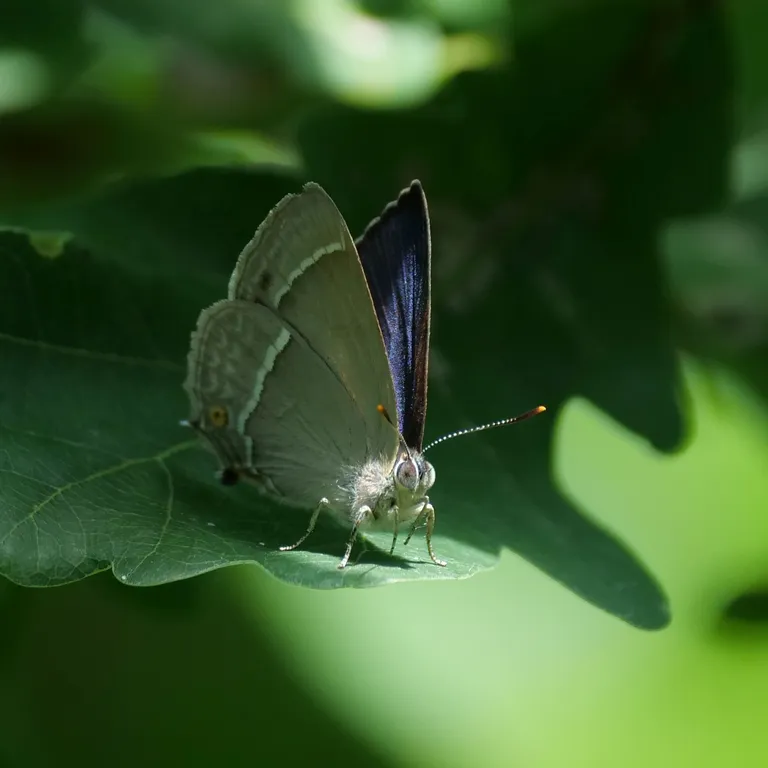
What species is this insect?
Favonius quercus (also Quercusia quercus)
